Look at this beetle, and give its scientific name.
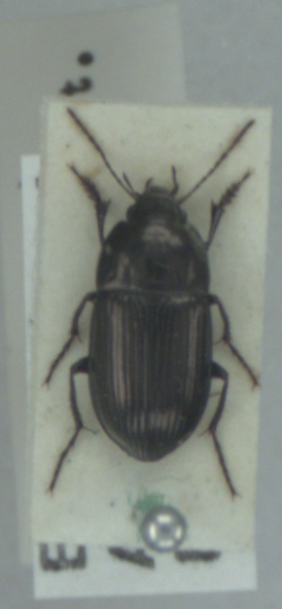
Amara lunicollis
